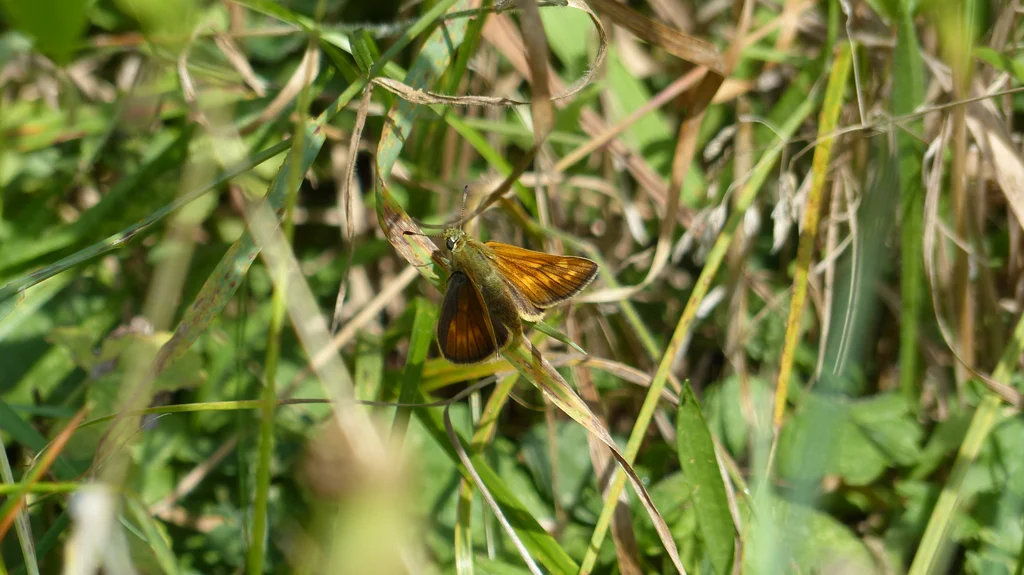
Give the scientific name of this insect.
Ochlodes sylvanus (also Ochlodes venata)
